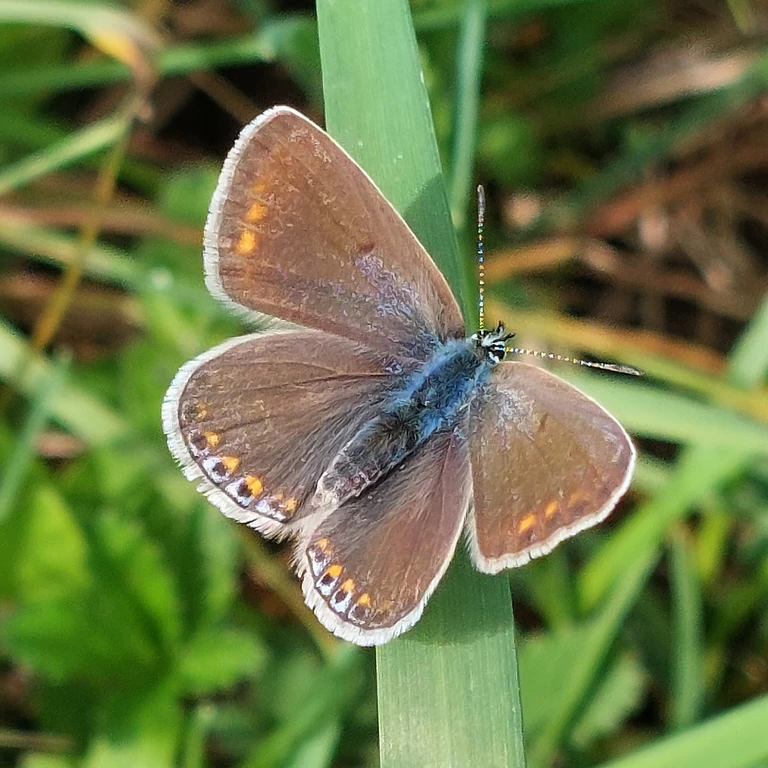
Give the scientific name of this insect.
Polyommatus icarus
